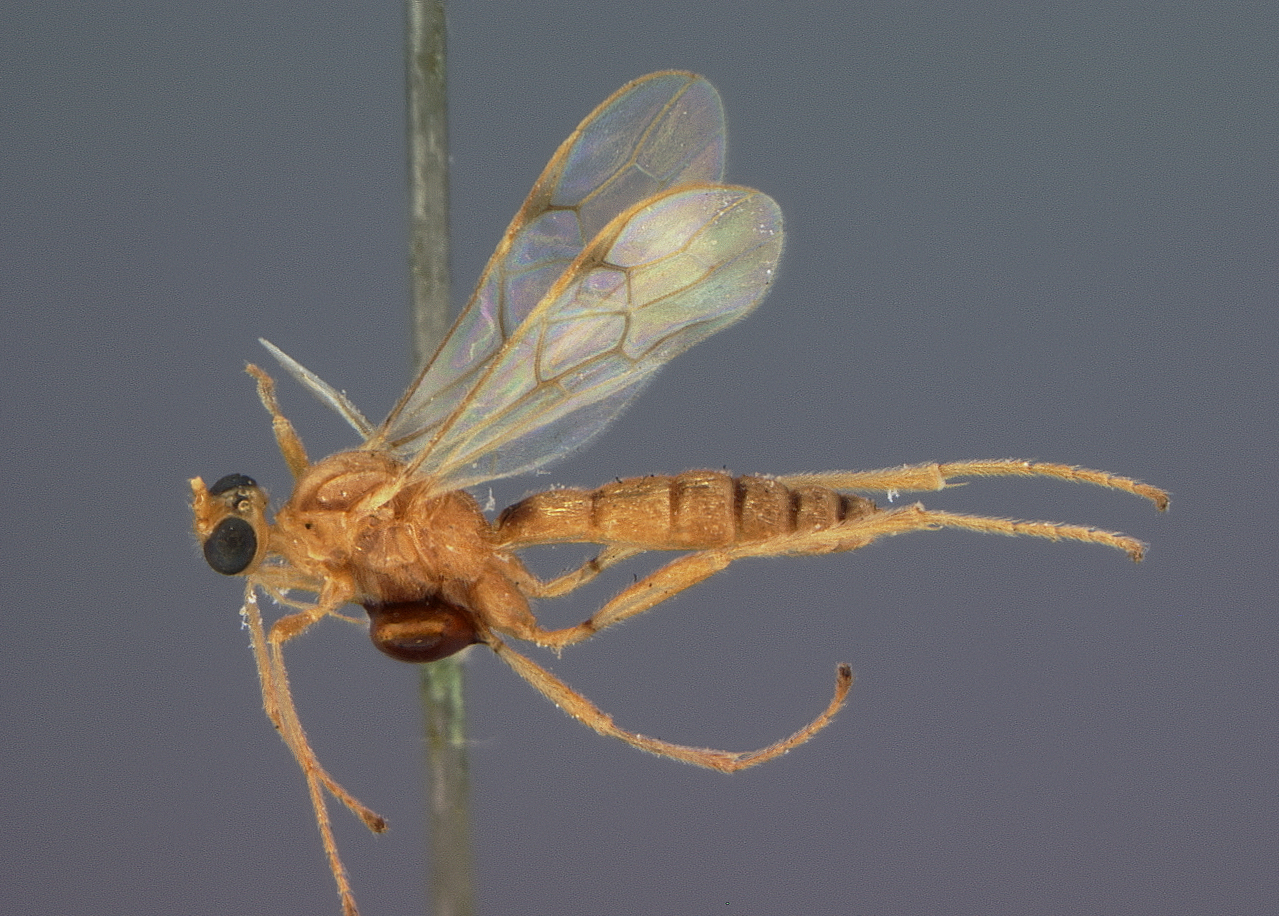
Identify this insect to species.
Rhogas palavanicus
